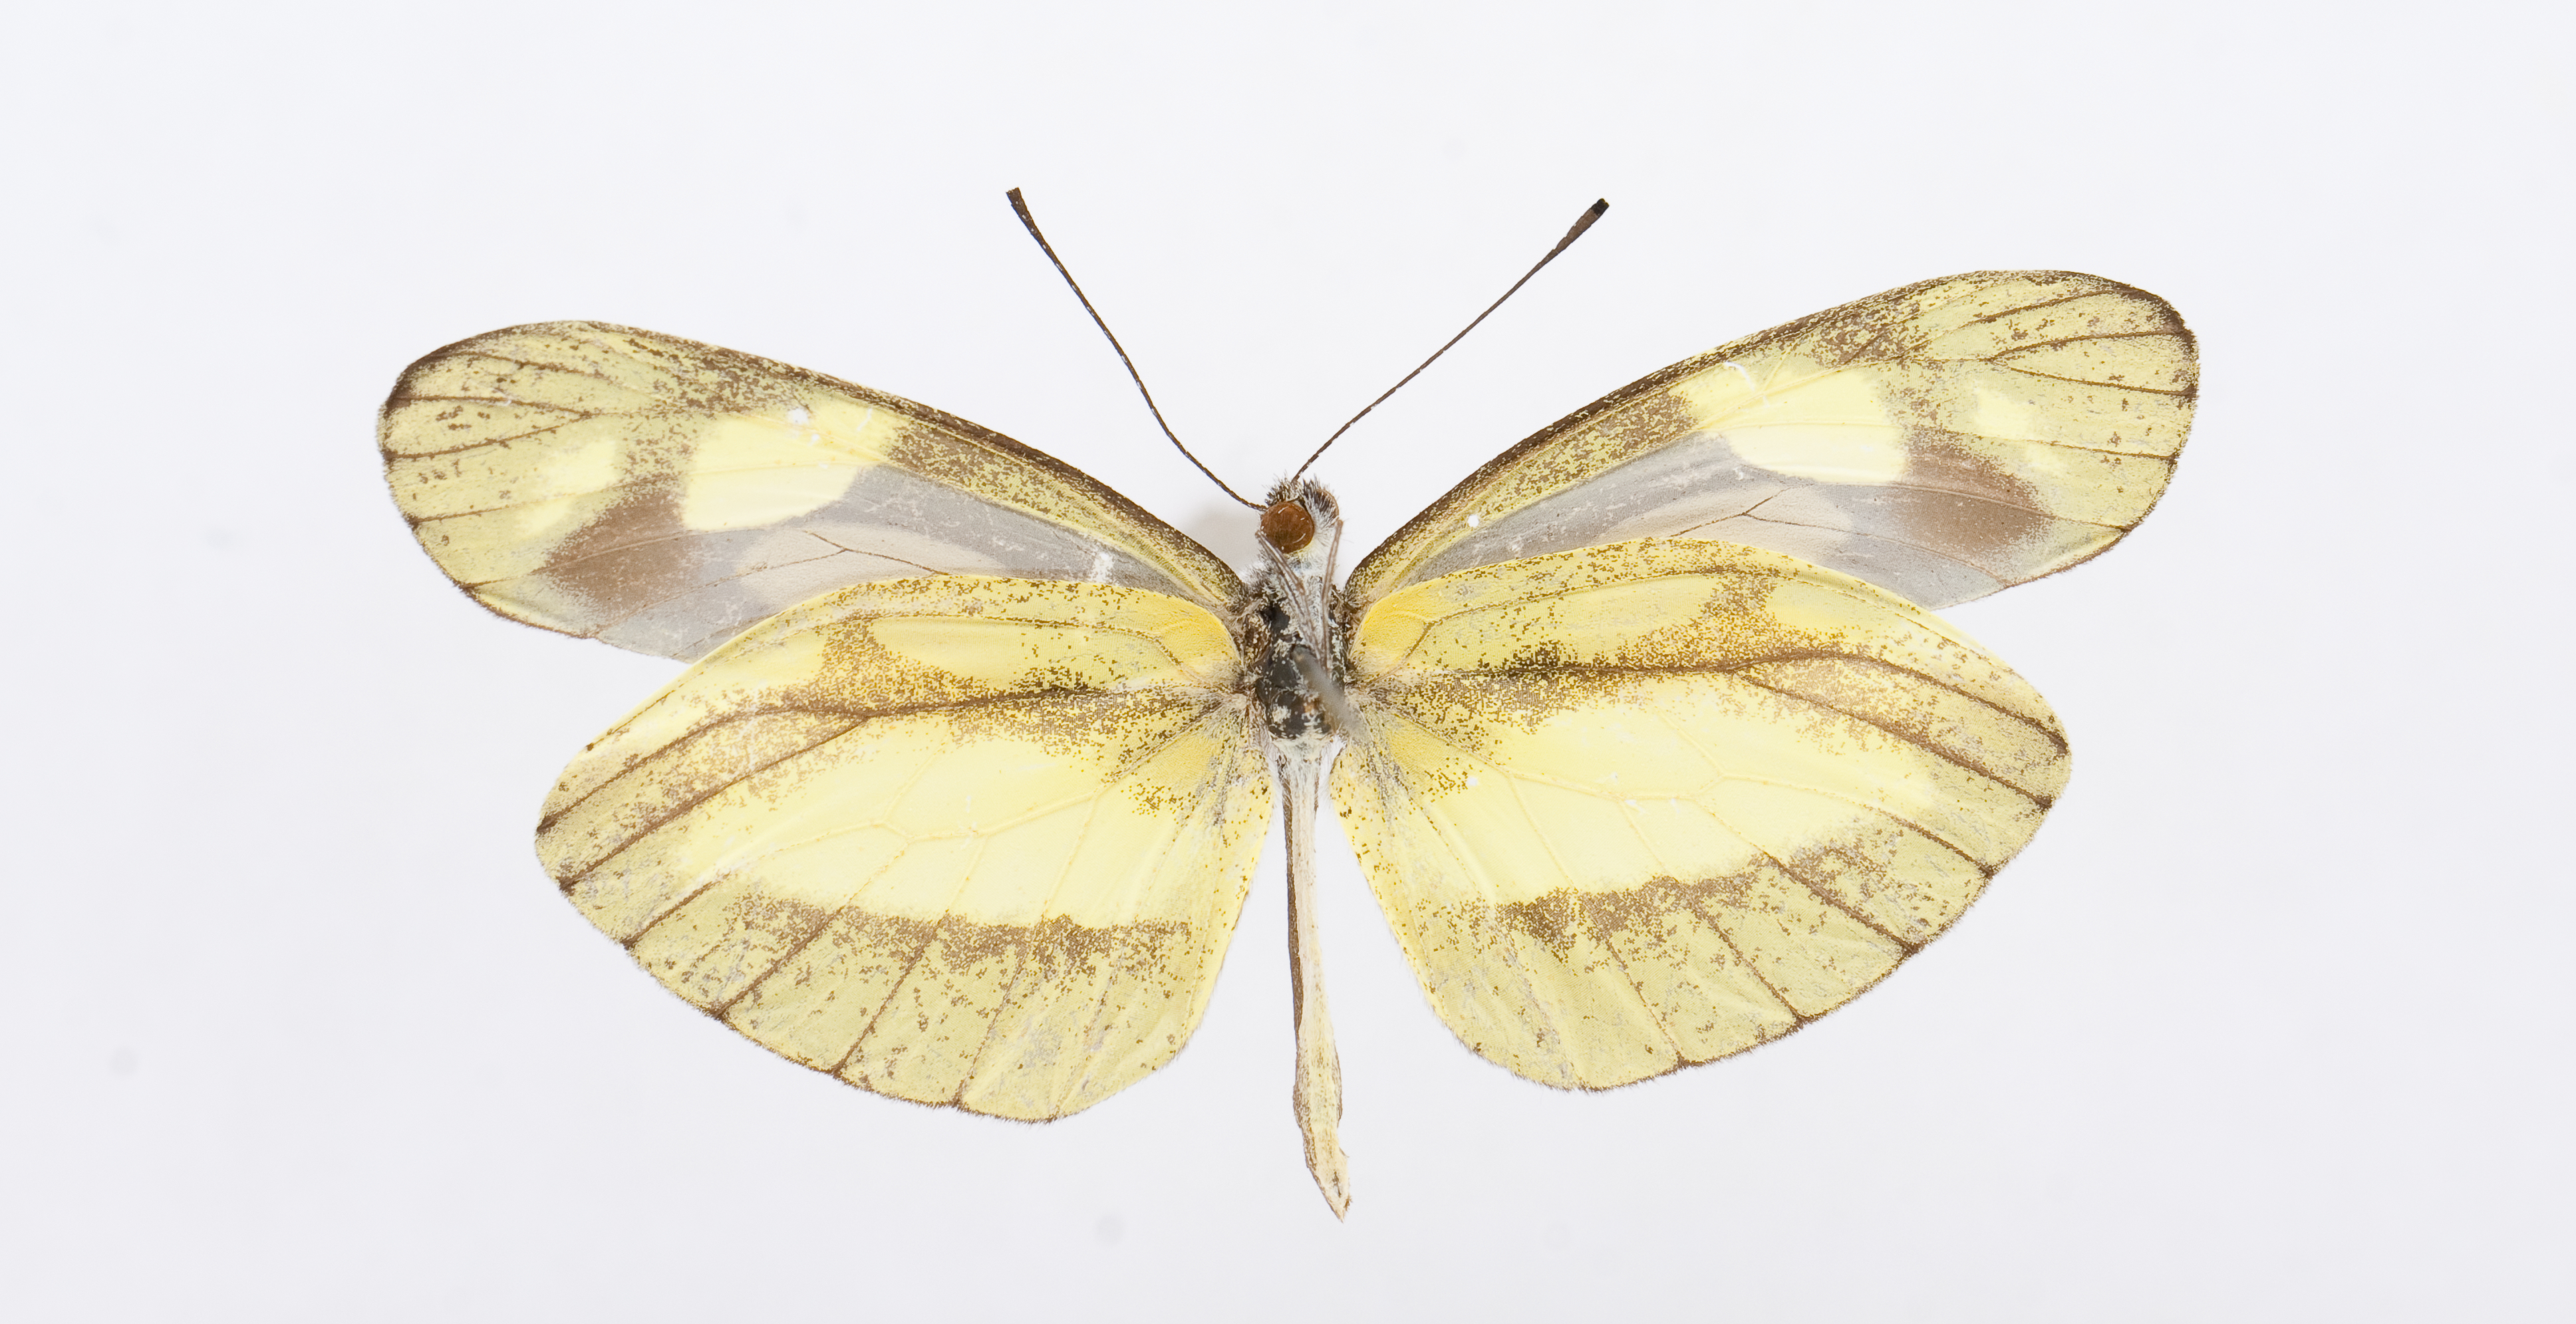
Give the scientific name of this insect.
Dismorphia zathoe
